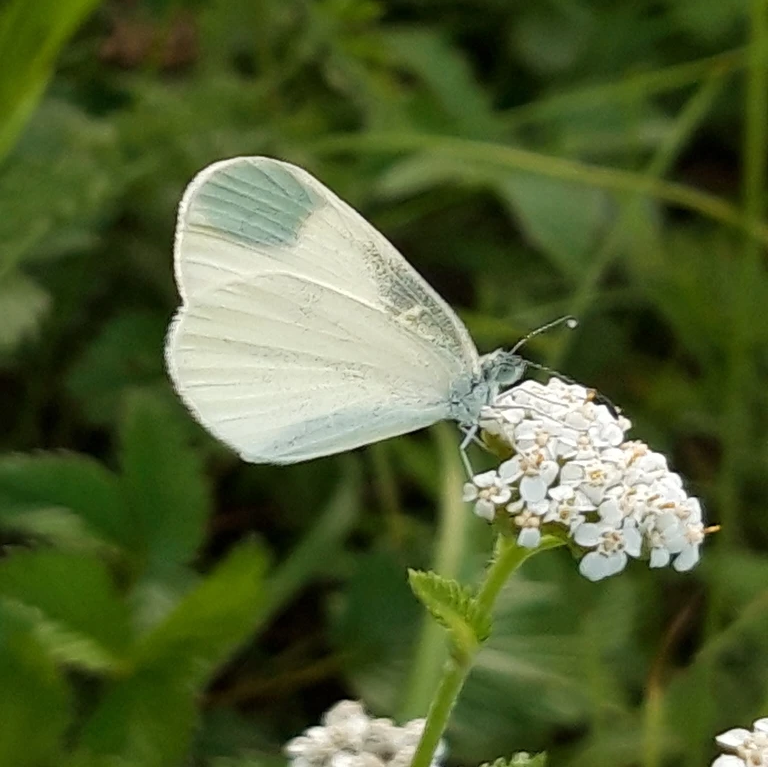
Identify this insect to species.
Leptidea sinapis/juvernica
